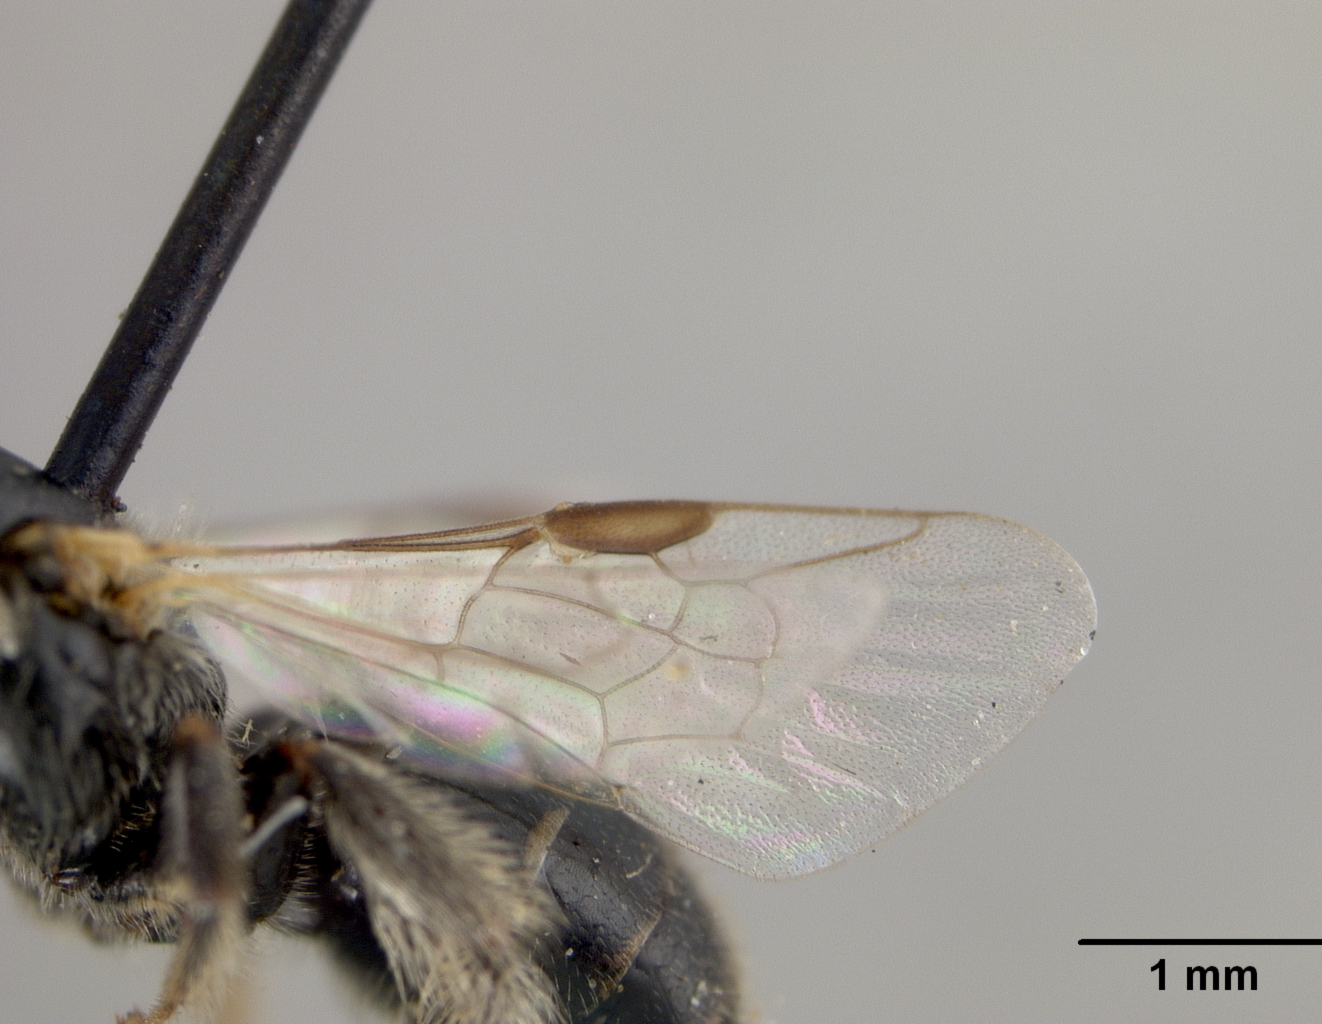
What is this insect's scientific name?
Allodape sauteriella
